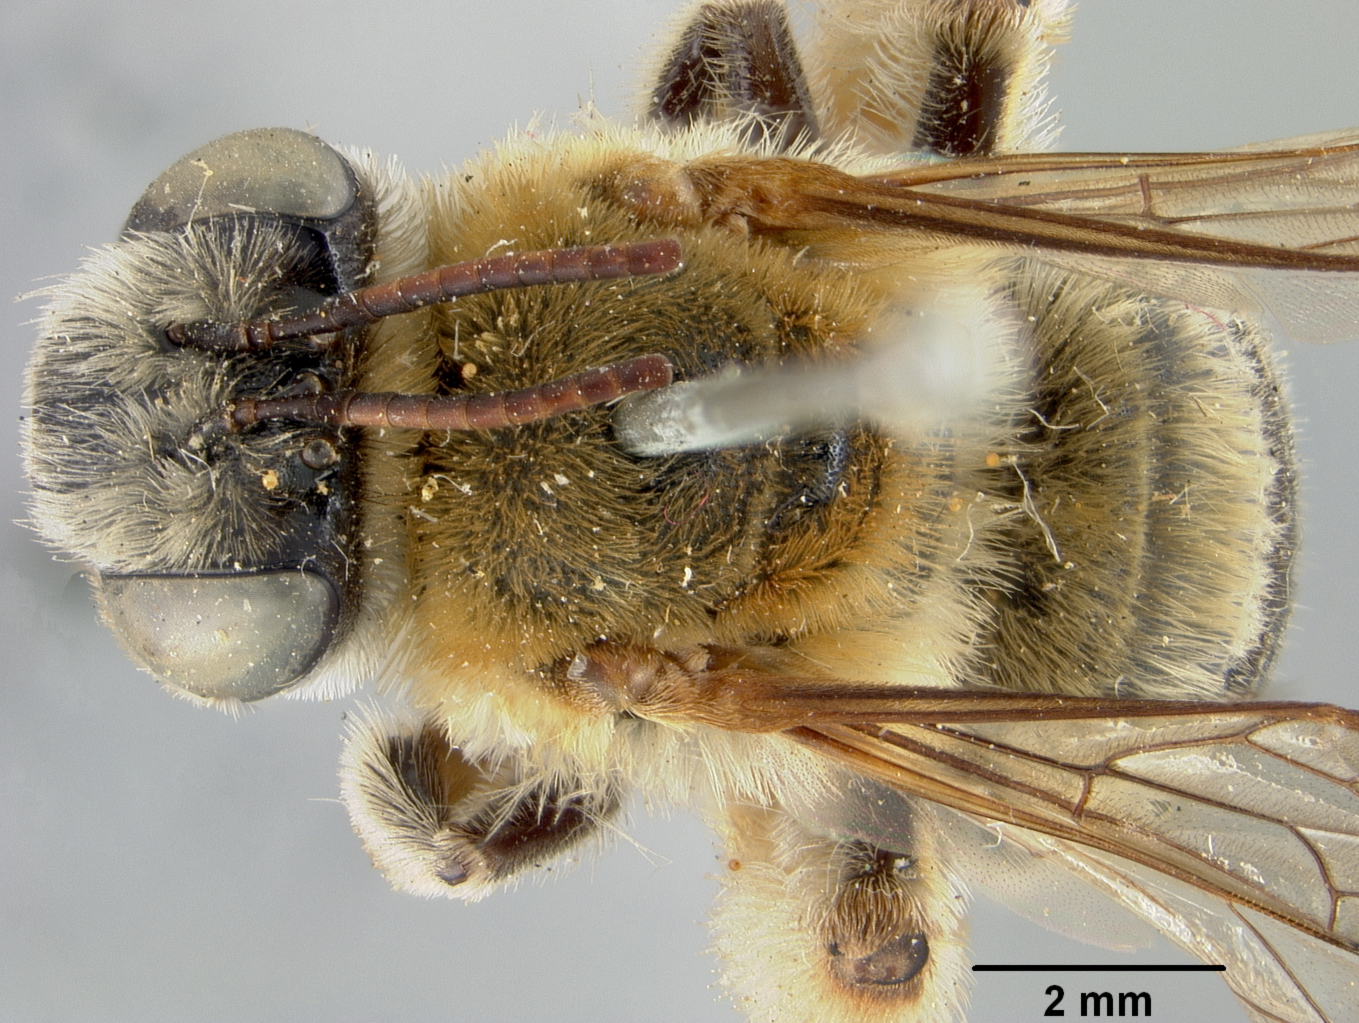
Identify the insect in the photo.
Melissodes thelypodii
